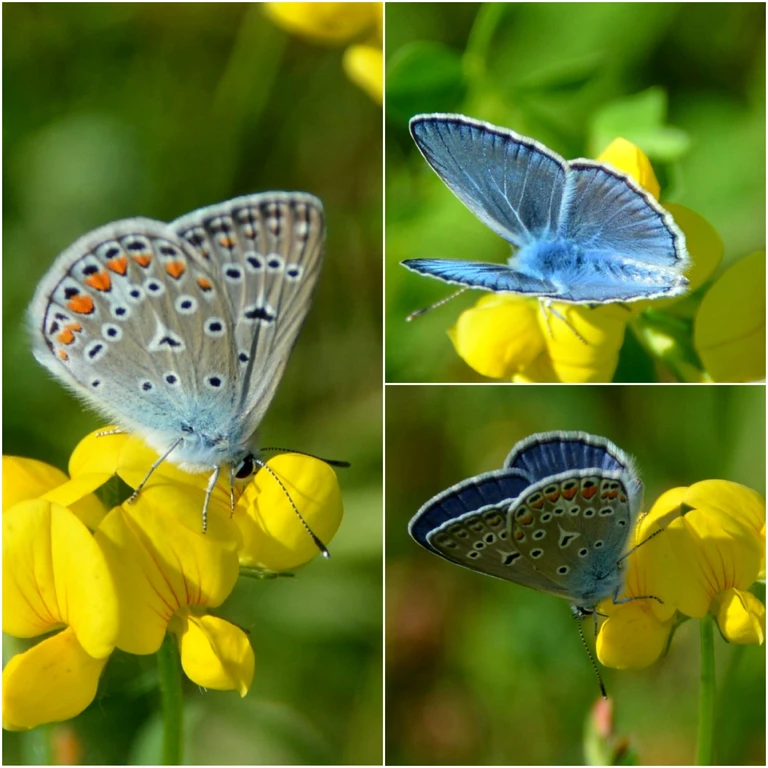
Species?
Polyommatus icarus
